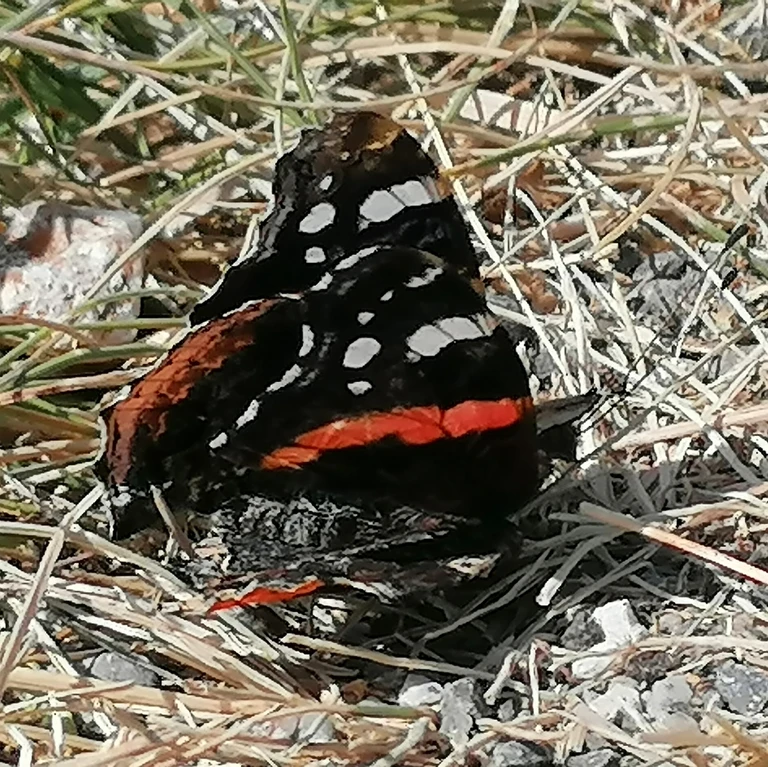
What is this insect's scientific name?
Vanessa atalanta
